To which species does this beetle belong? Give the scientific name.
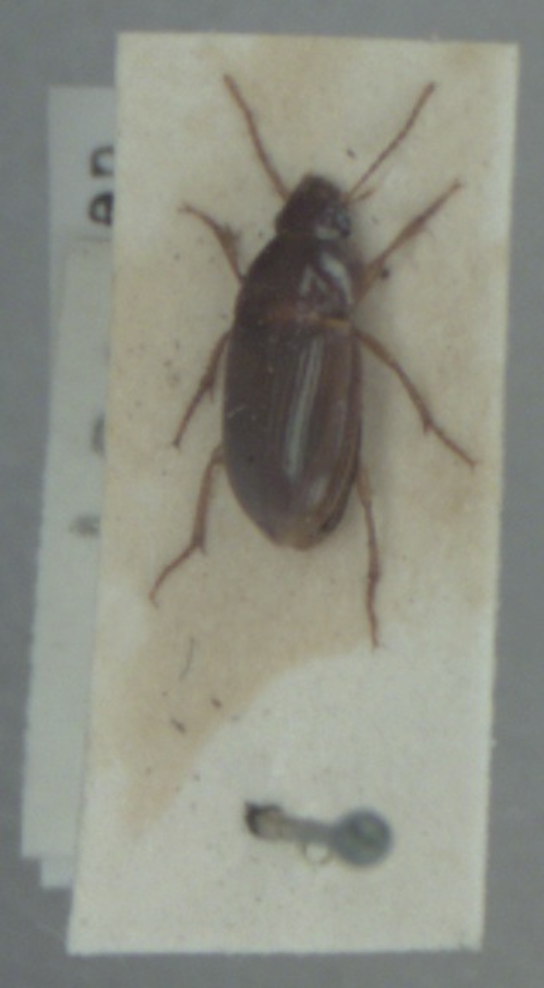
Amara bifrons
